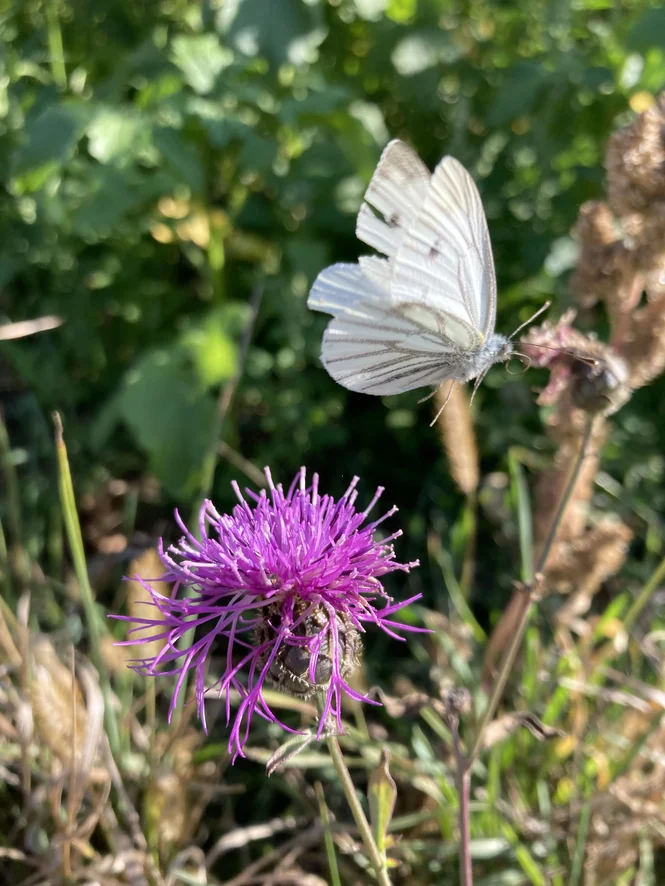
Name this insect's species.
Pieris napi
